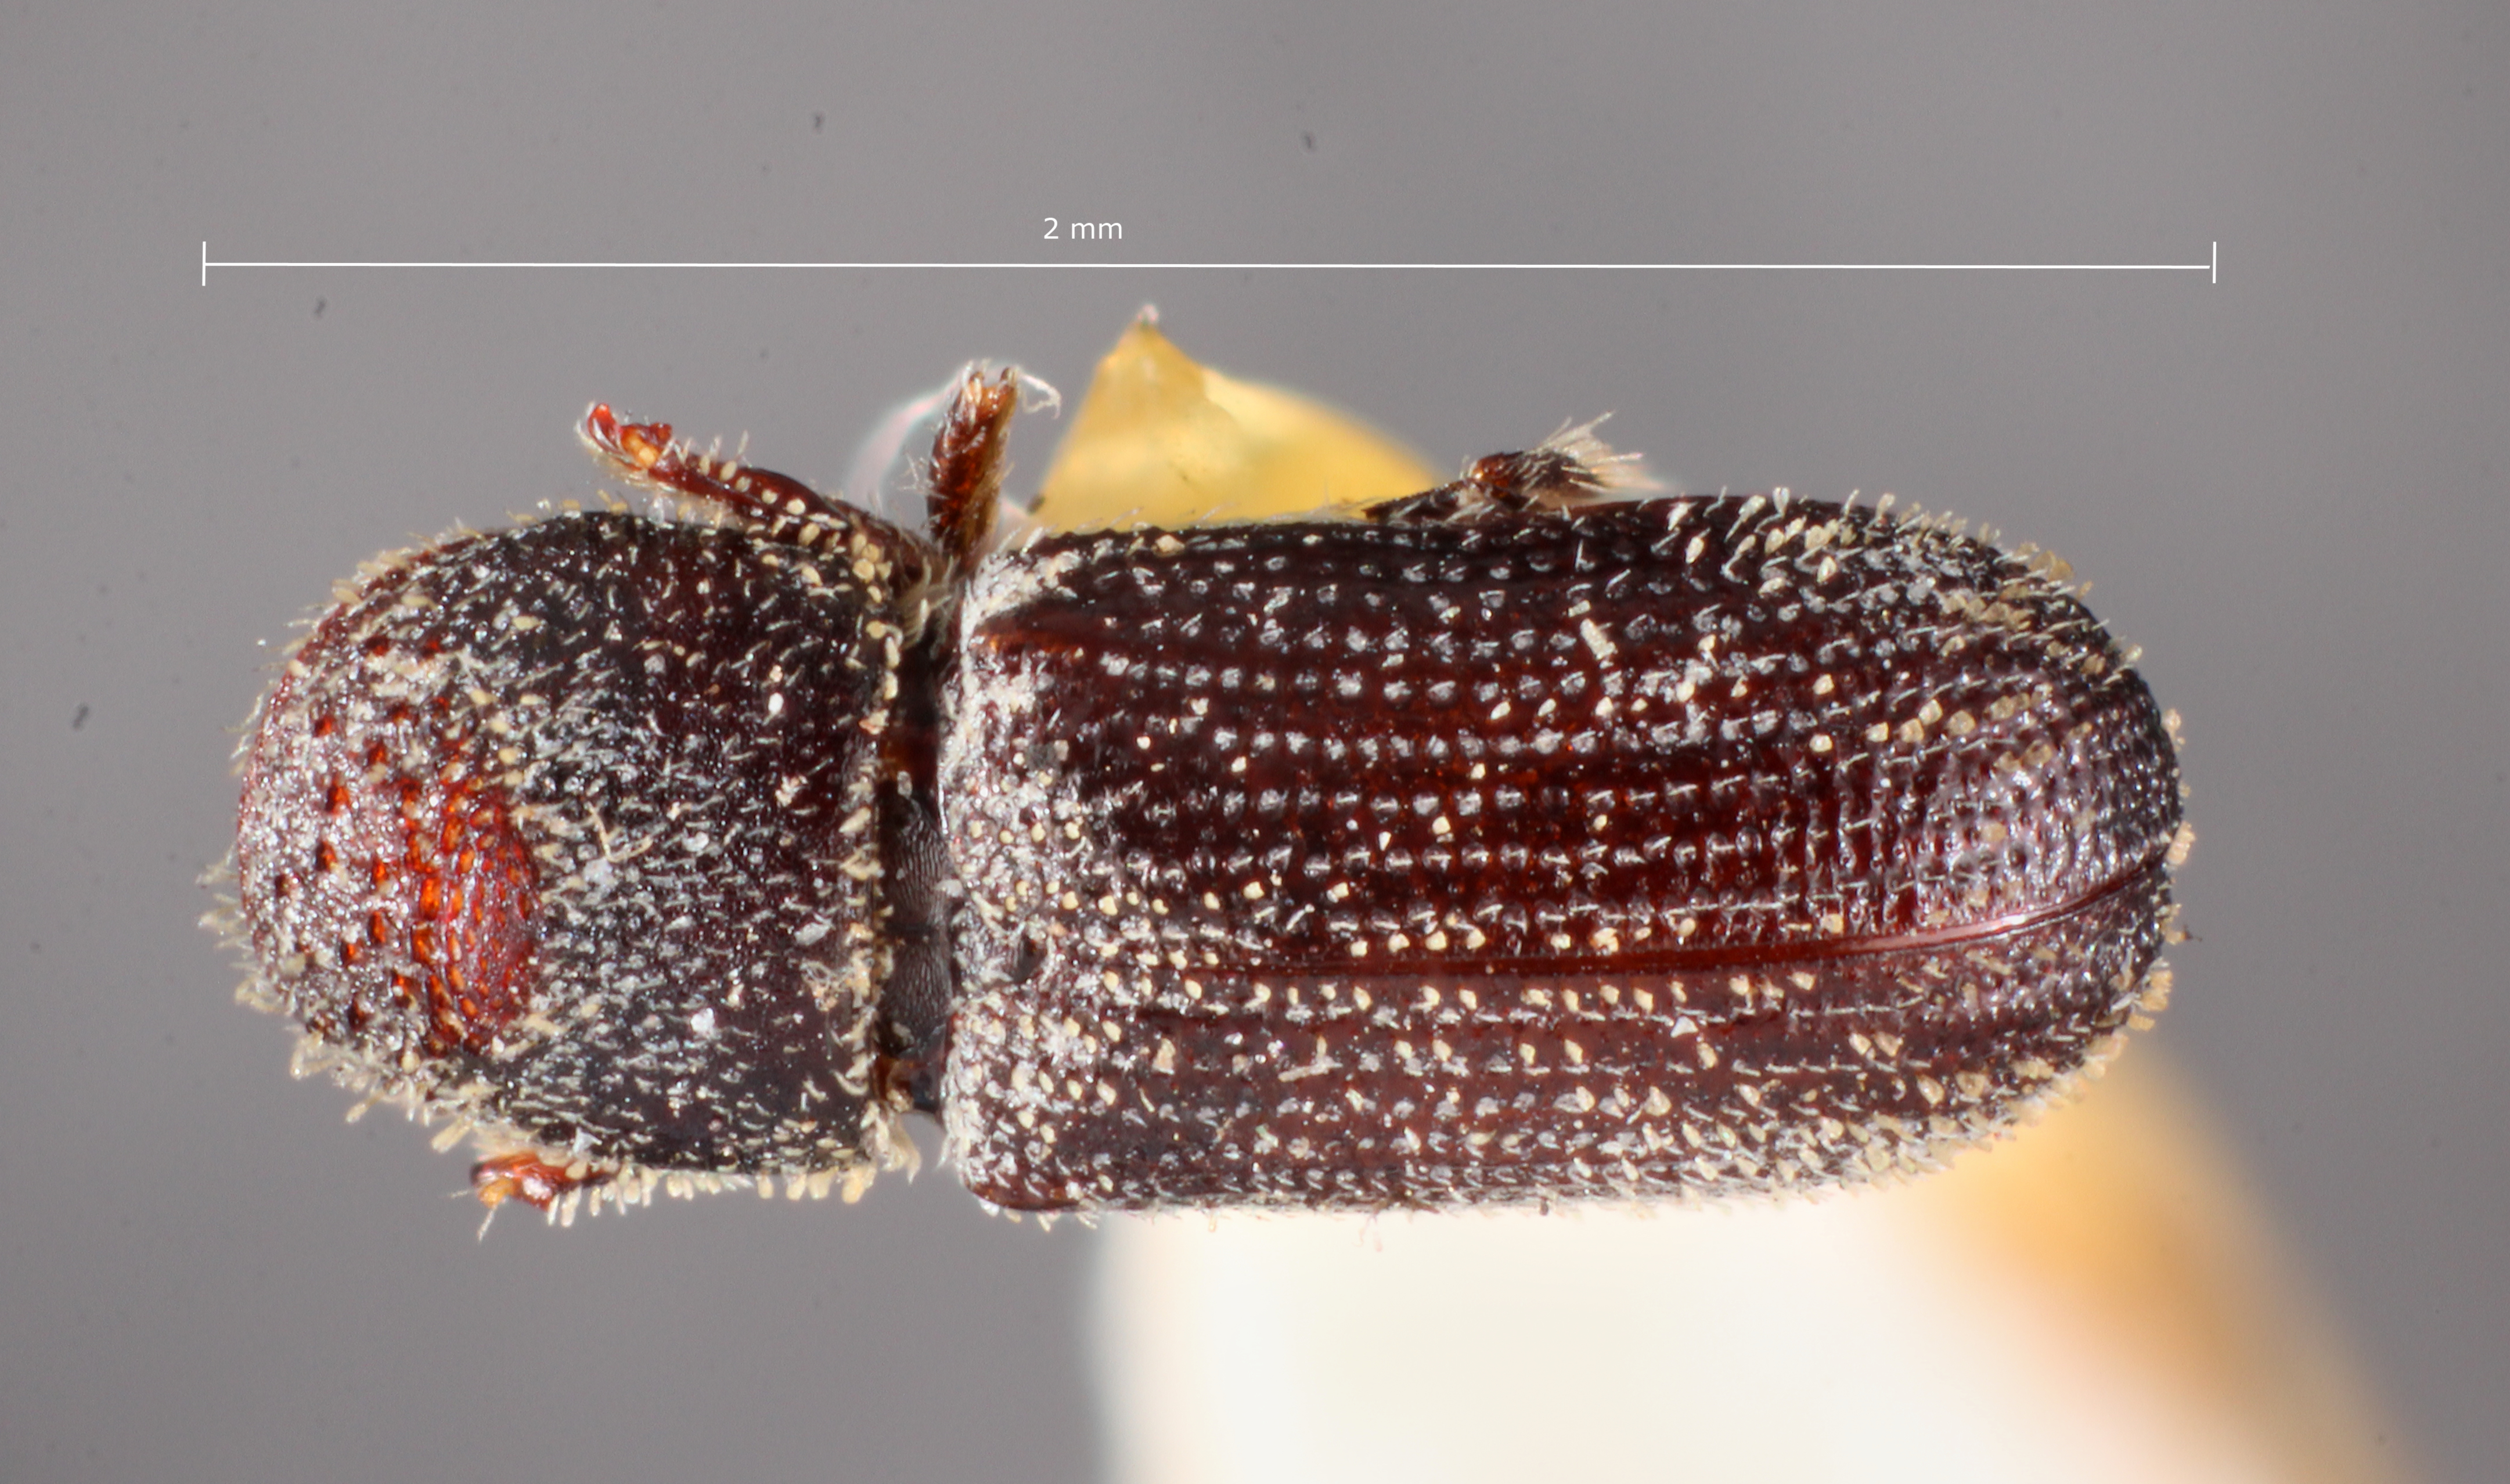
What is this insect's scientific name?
Thysanoes xylophagus
